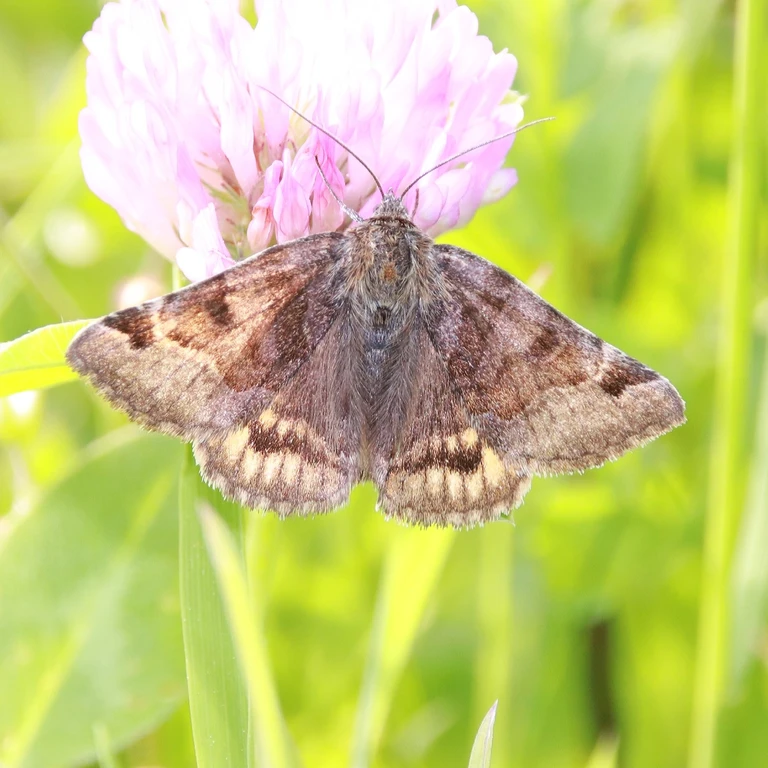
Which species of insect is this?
Euclidia glyphica
